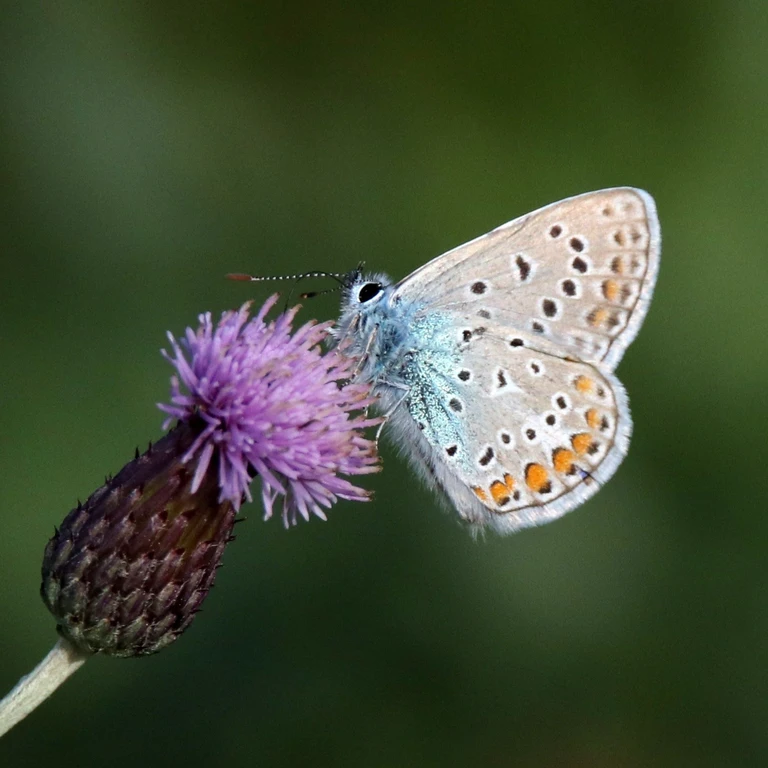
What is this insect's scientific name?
Polyommatus icarus
